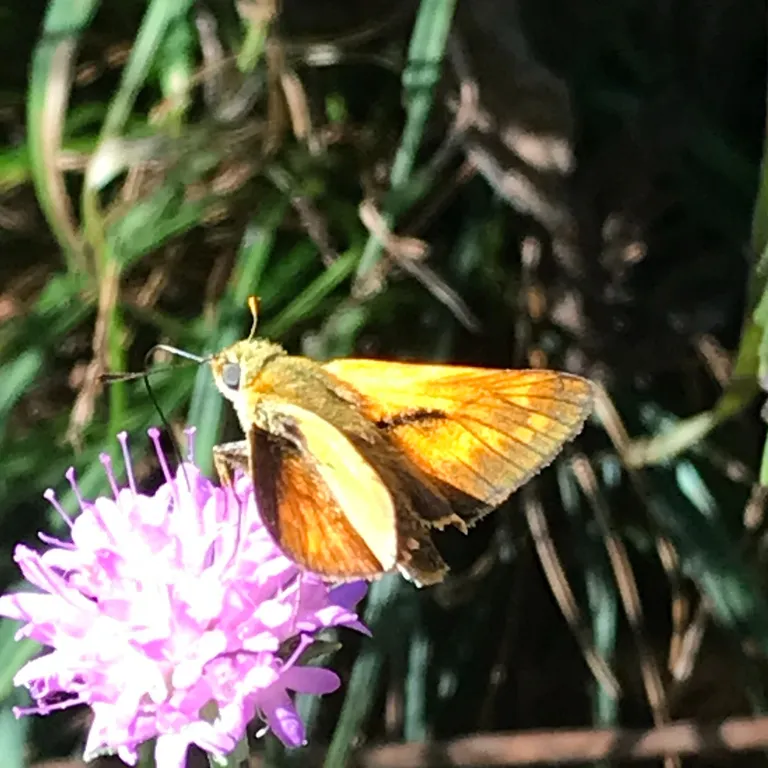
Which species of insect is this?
Ochlodes sylvanus (also Ochlodes venata)
